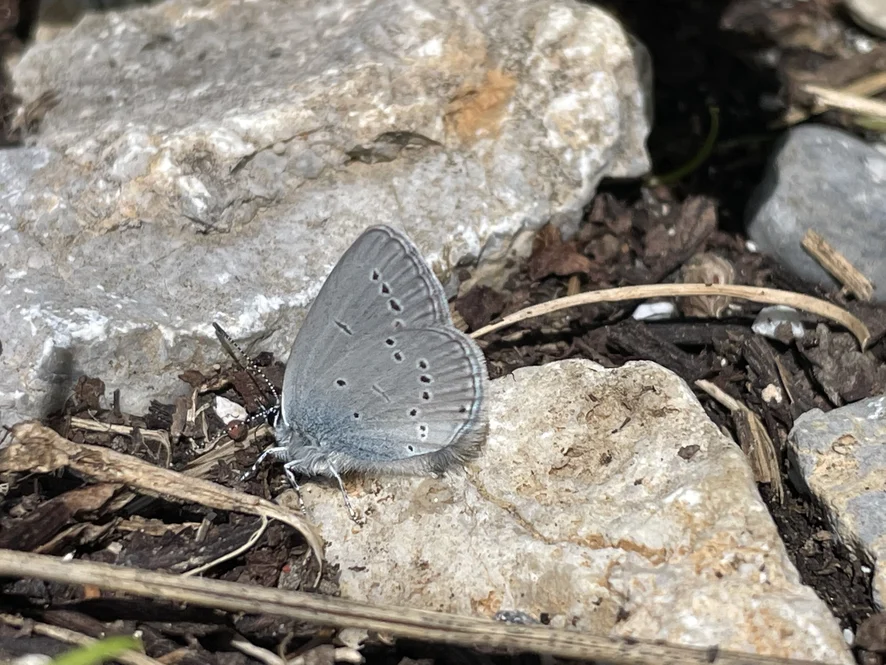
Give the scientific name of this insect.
Cupido minimus
